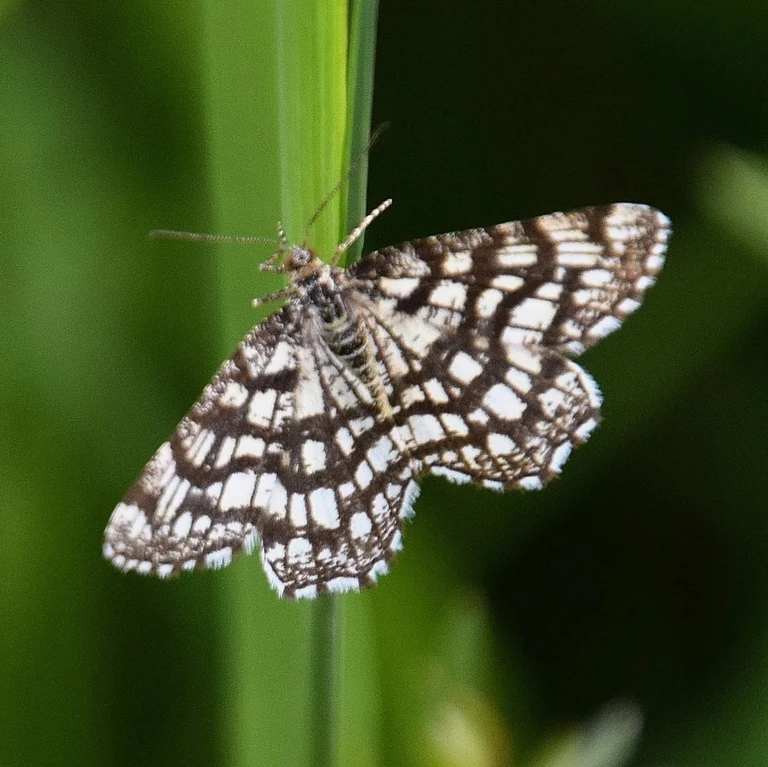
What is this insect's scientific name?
Chiasmia clathrata
